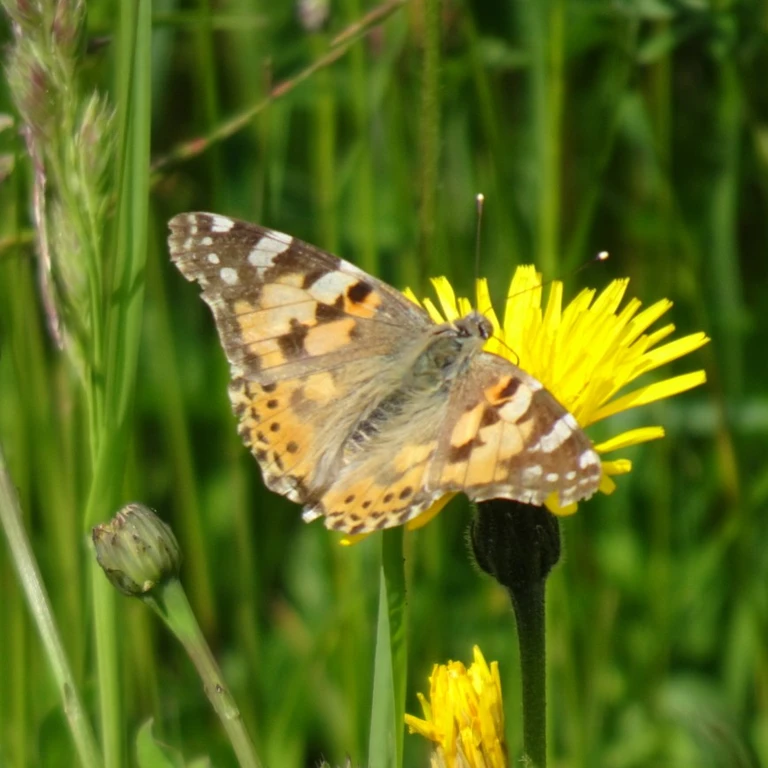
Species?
Vanessa cardui
